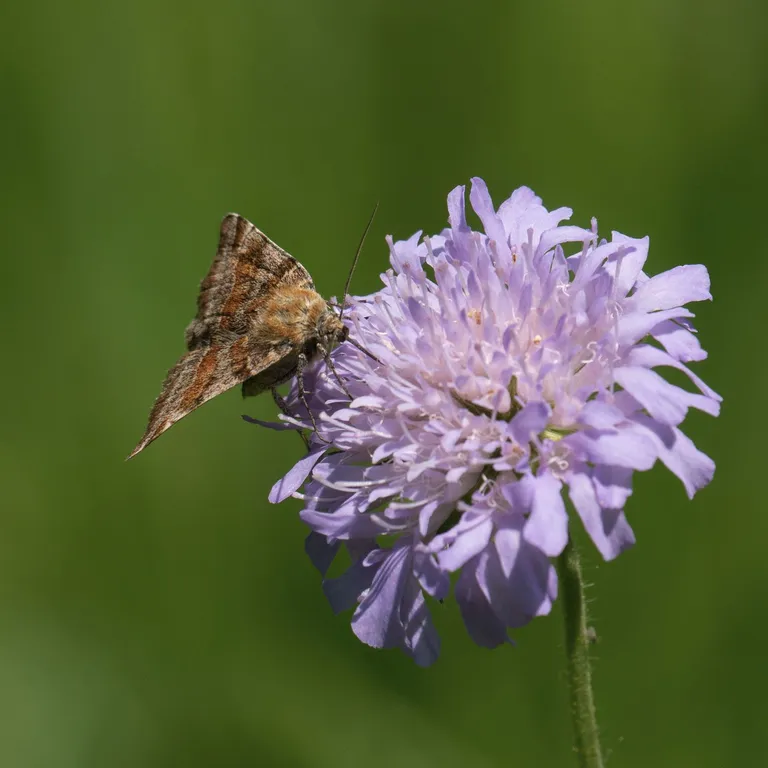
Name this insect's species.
Euclidia glyphica
